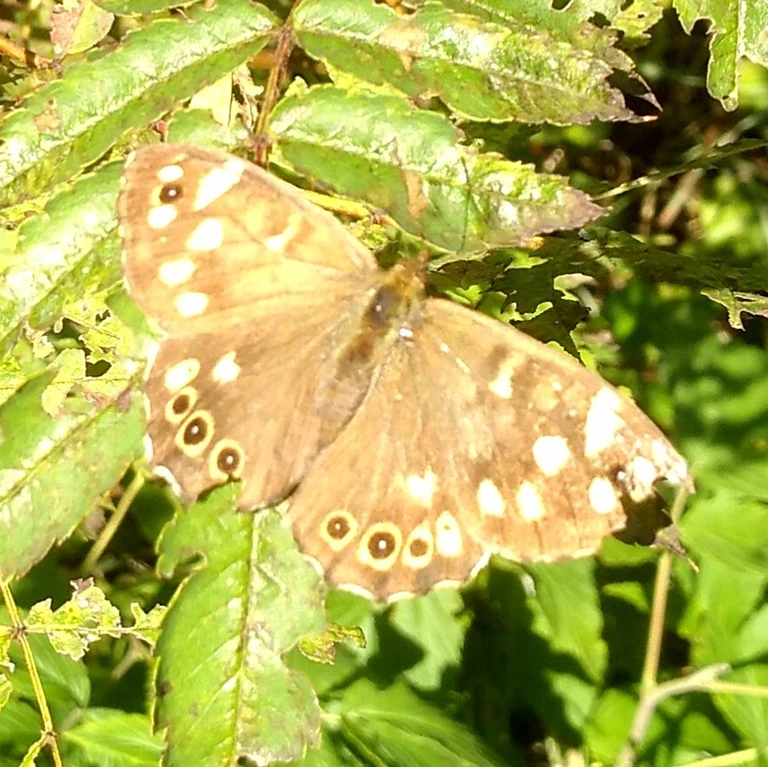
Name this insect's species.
Pararge aegeria
